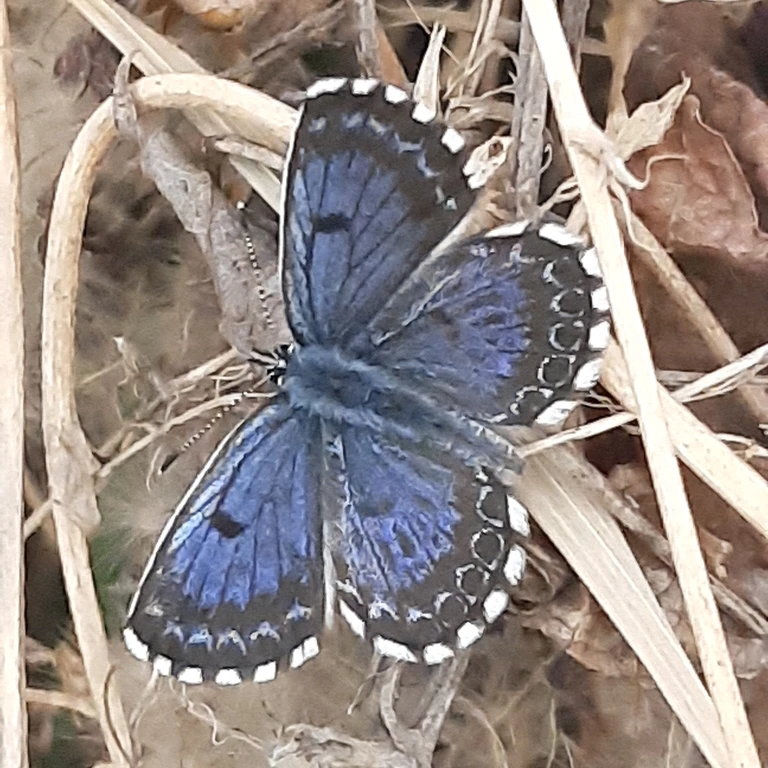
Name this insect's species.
Scolitantides orion
